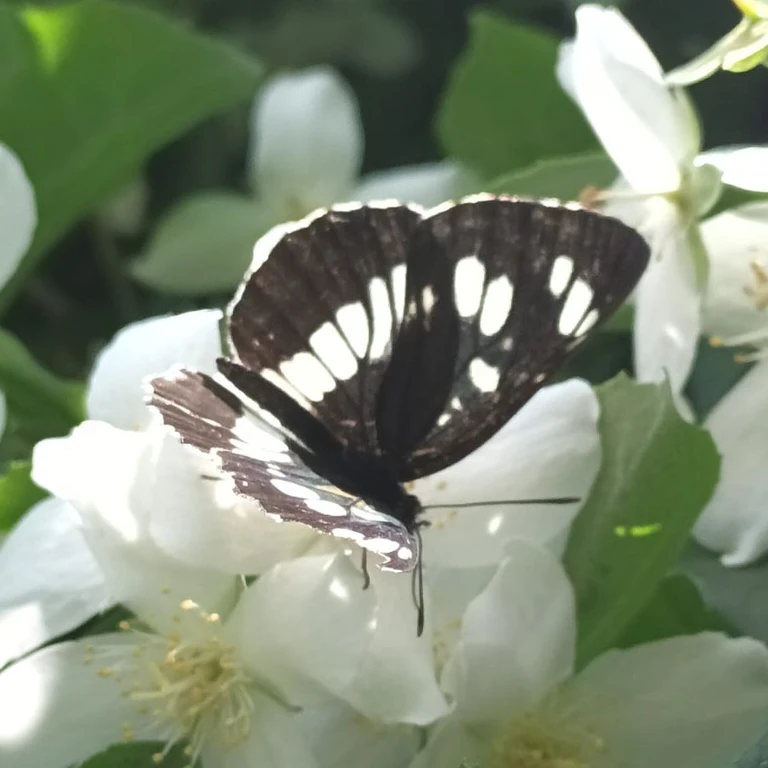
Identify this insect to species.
Neptis rivularis
